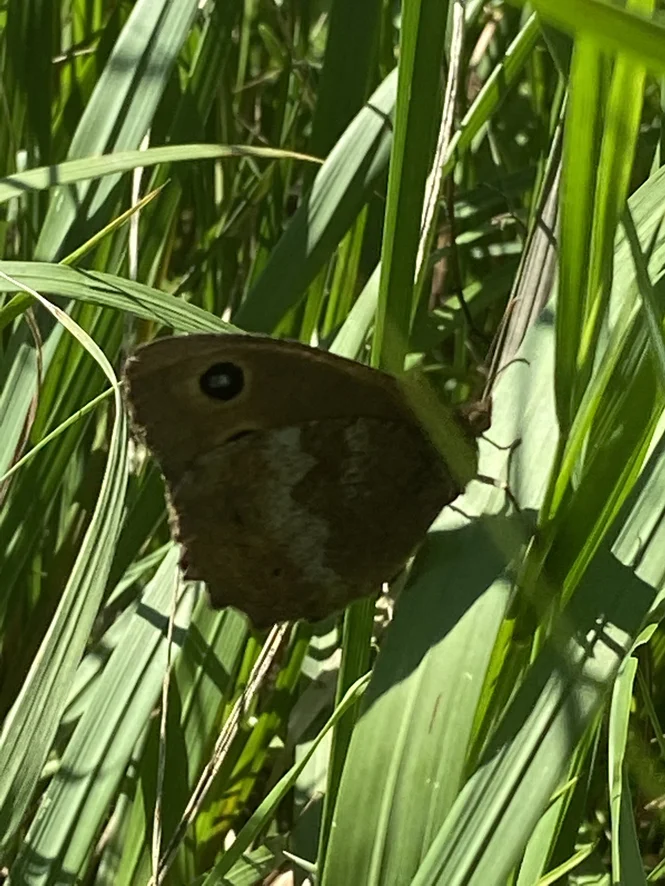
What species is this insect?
Minois dryas
